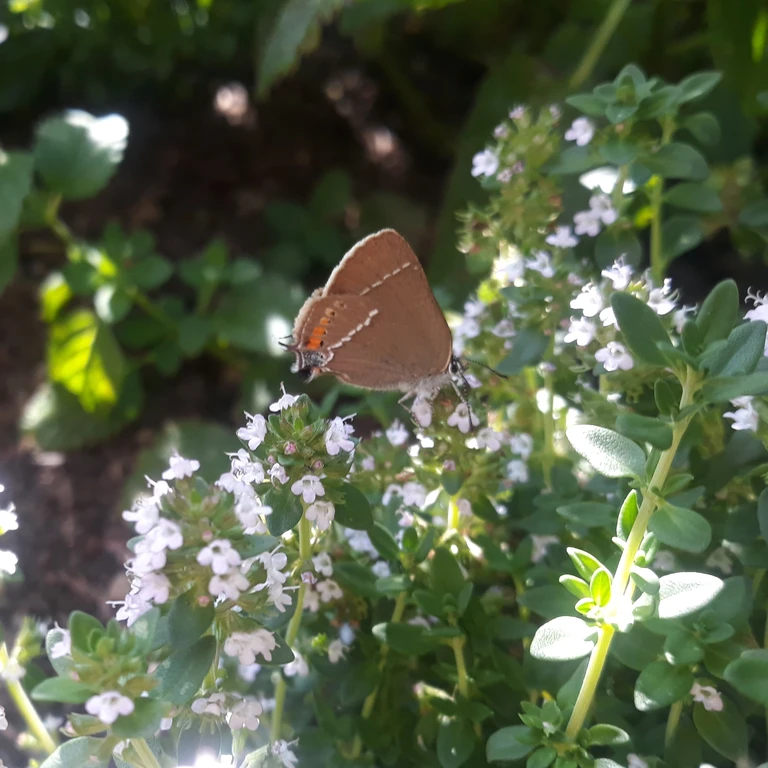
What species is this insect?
Satyrium spini (also Tuttiola spini)
